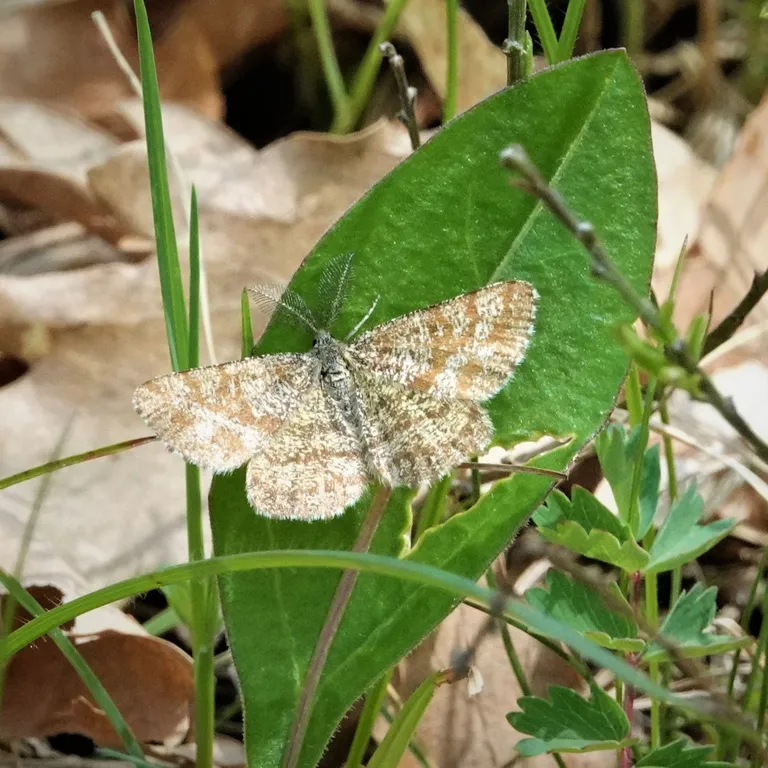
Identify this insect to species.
Ematurga atomaria
